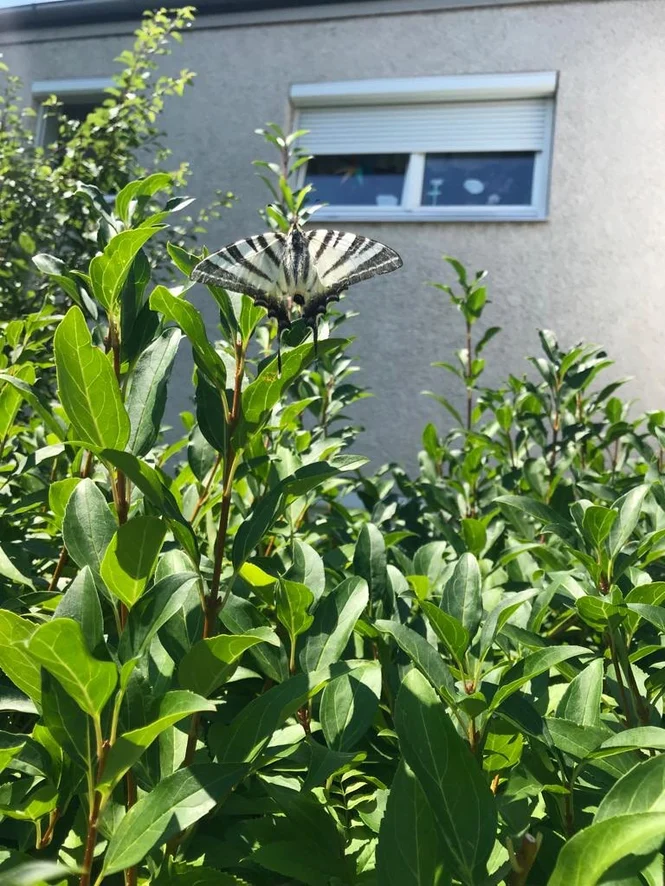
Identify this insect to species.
Iphiclides podalirius
